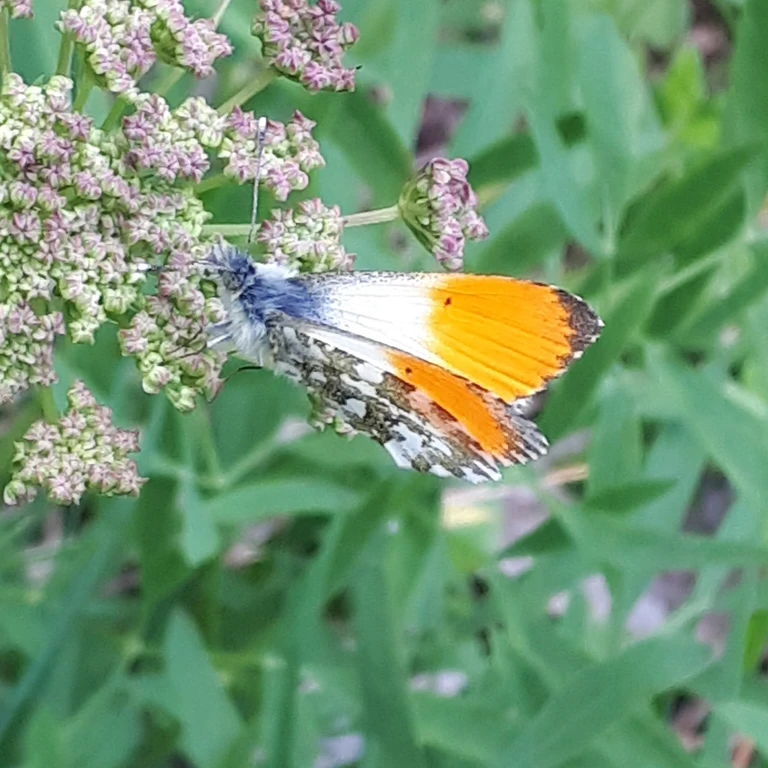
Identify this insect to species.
Anthocharis cardamines
